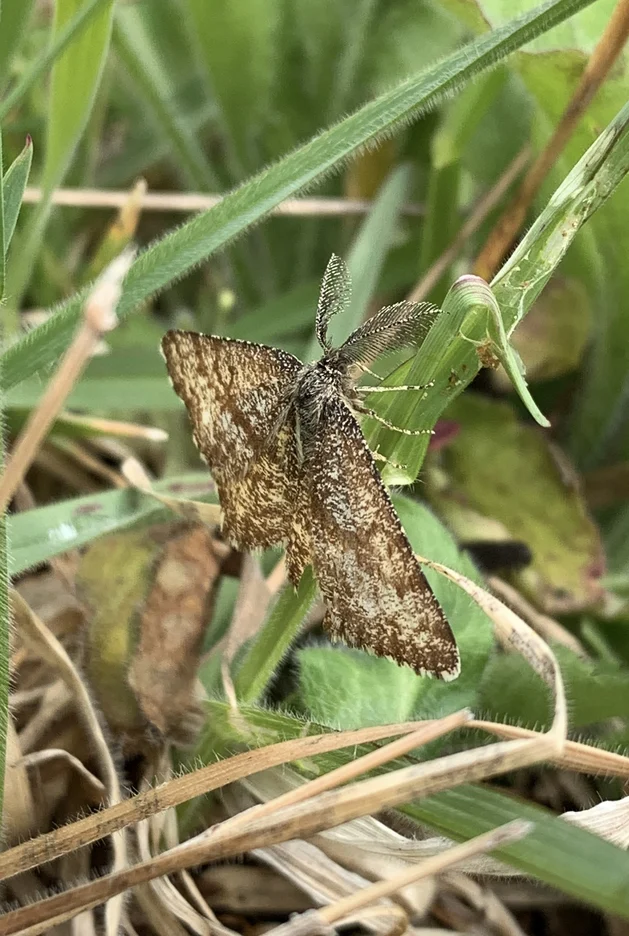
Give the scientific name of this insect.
Ematurga atomaria
